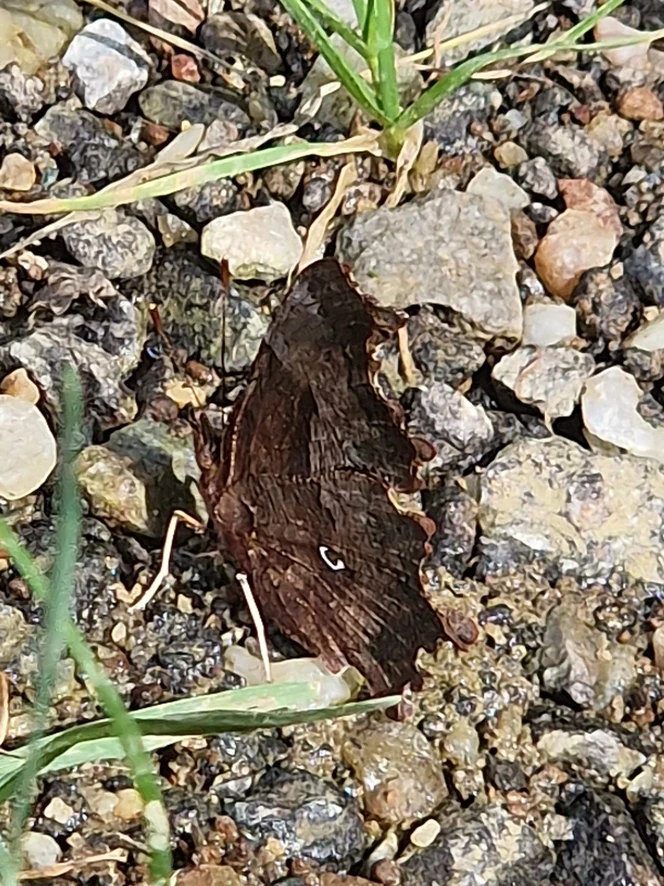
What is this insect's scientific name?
Polygonia c-album
